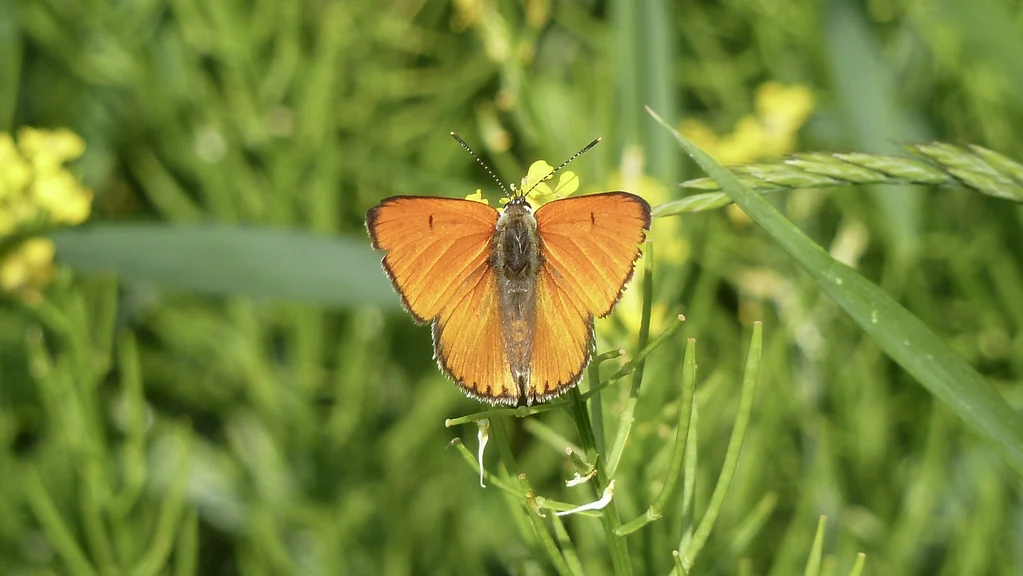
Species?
Lycaena dispar
